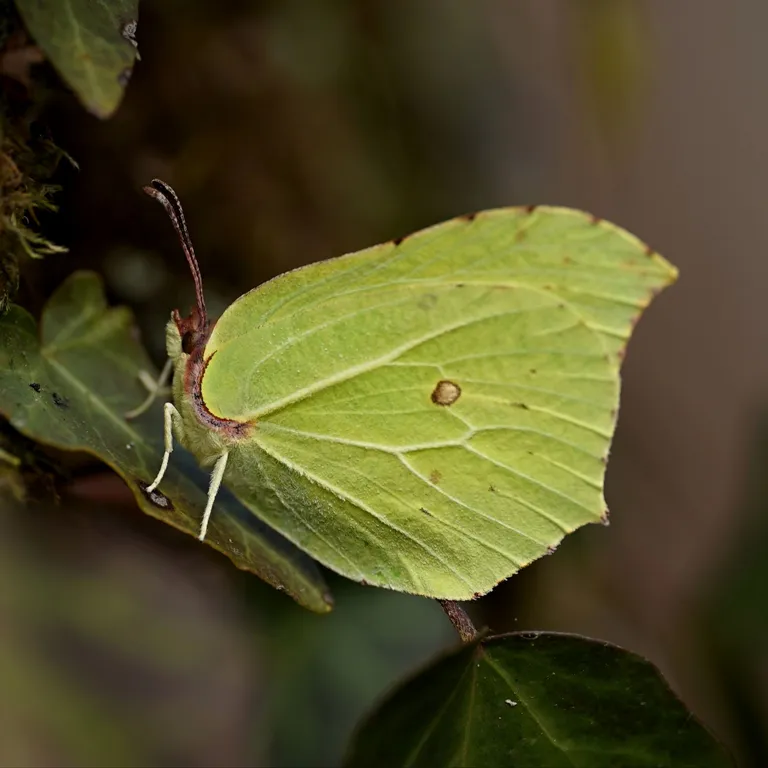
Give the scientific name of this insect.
Gonepteryx rhamni
